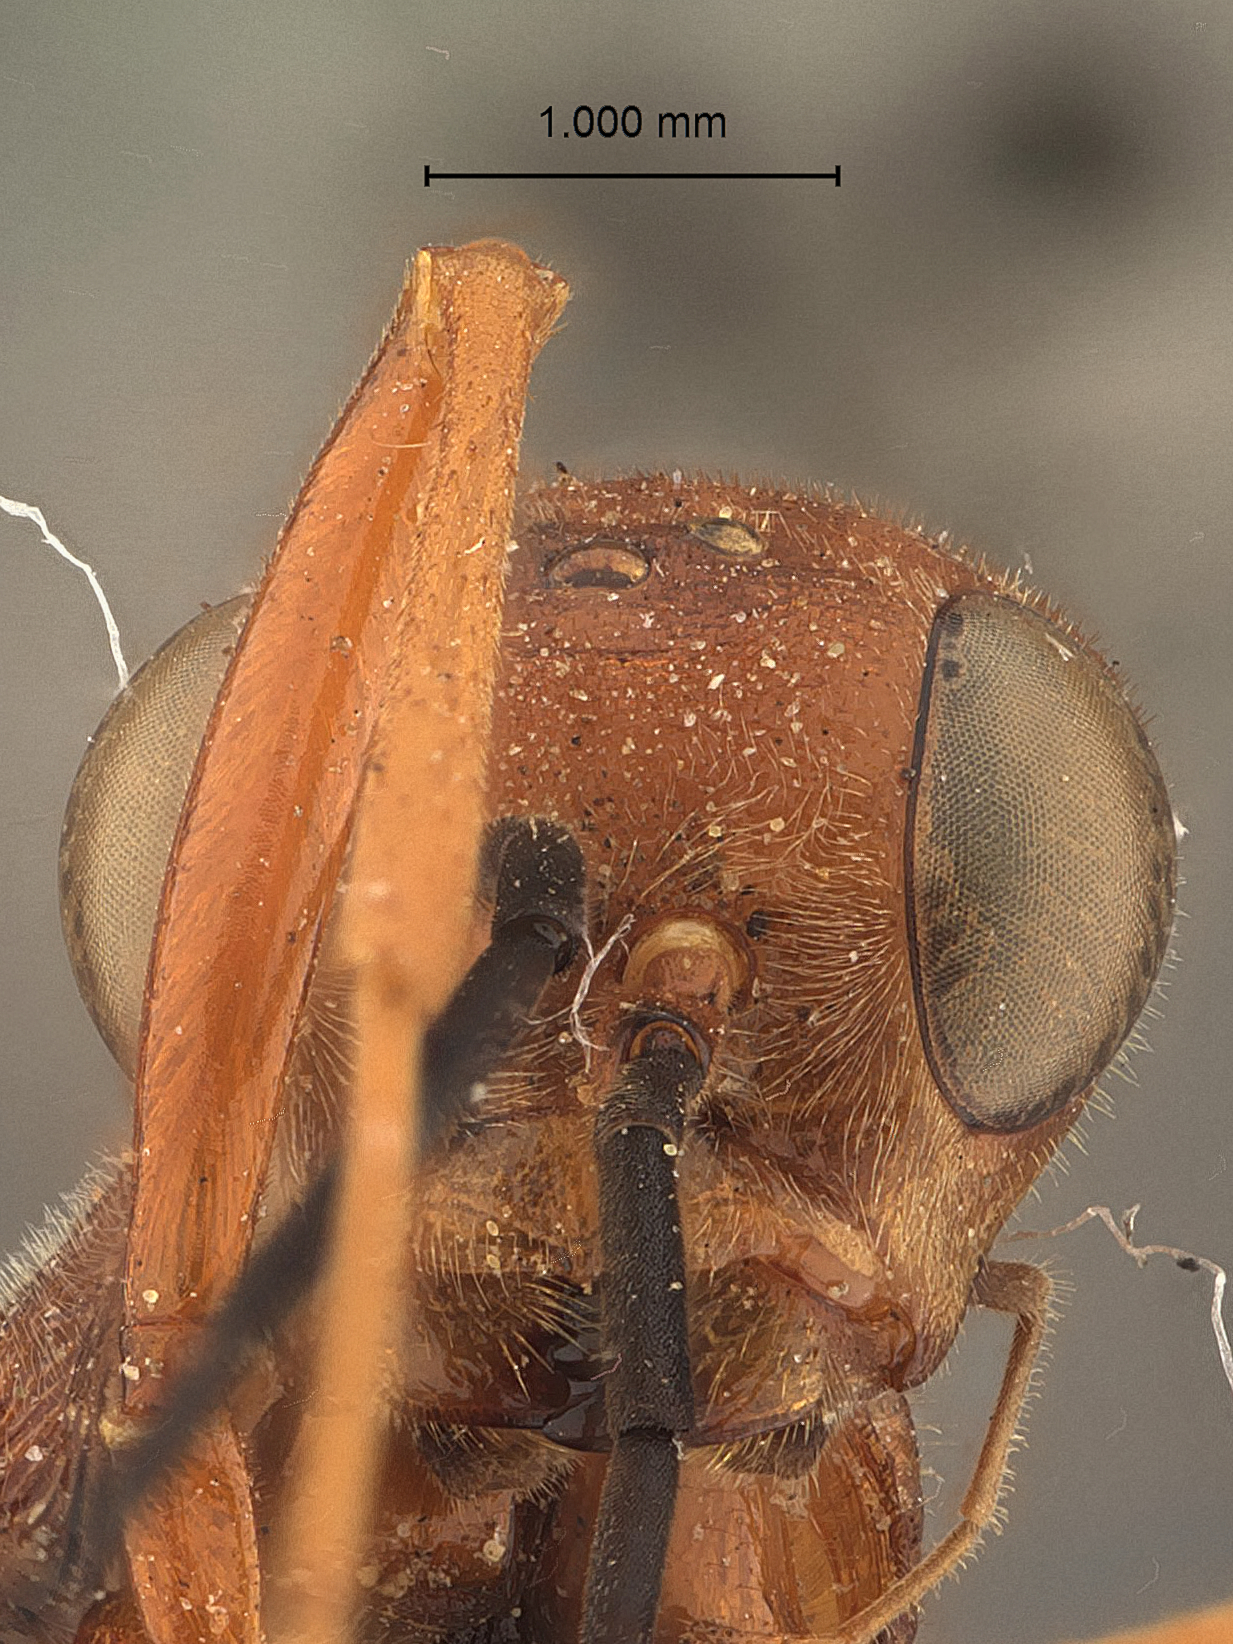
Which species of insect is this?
Aulacostethus occidentalis
